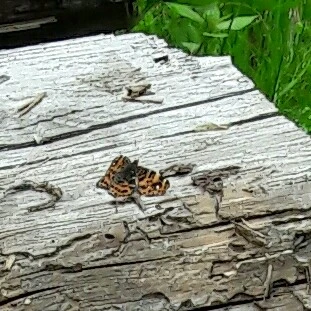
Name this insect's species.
Araschnia levana
